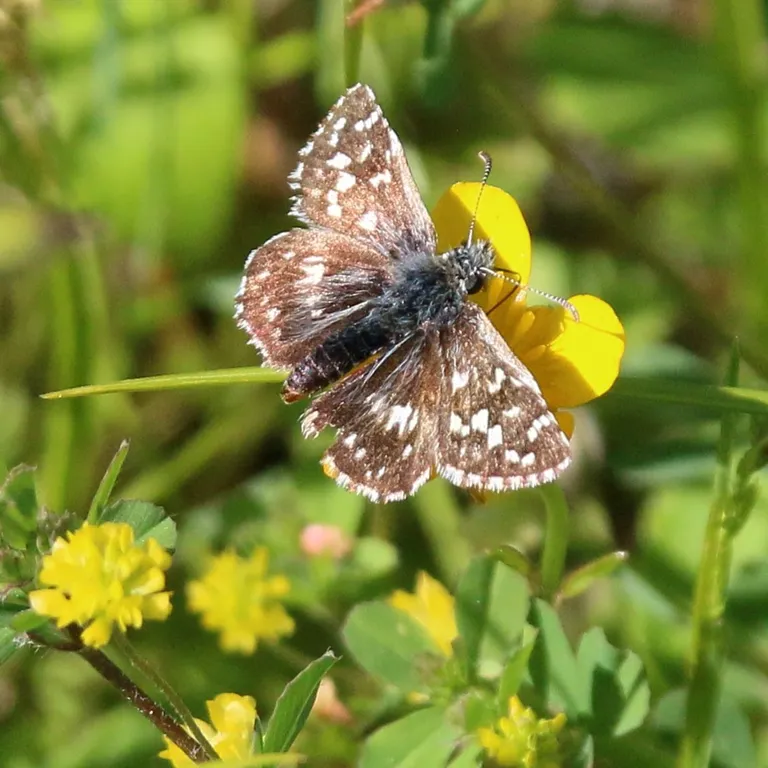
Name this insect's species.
Pyrgus malvae
